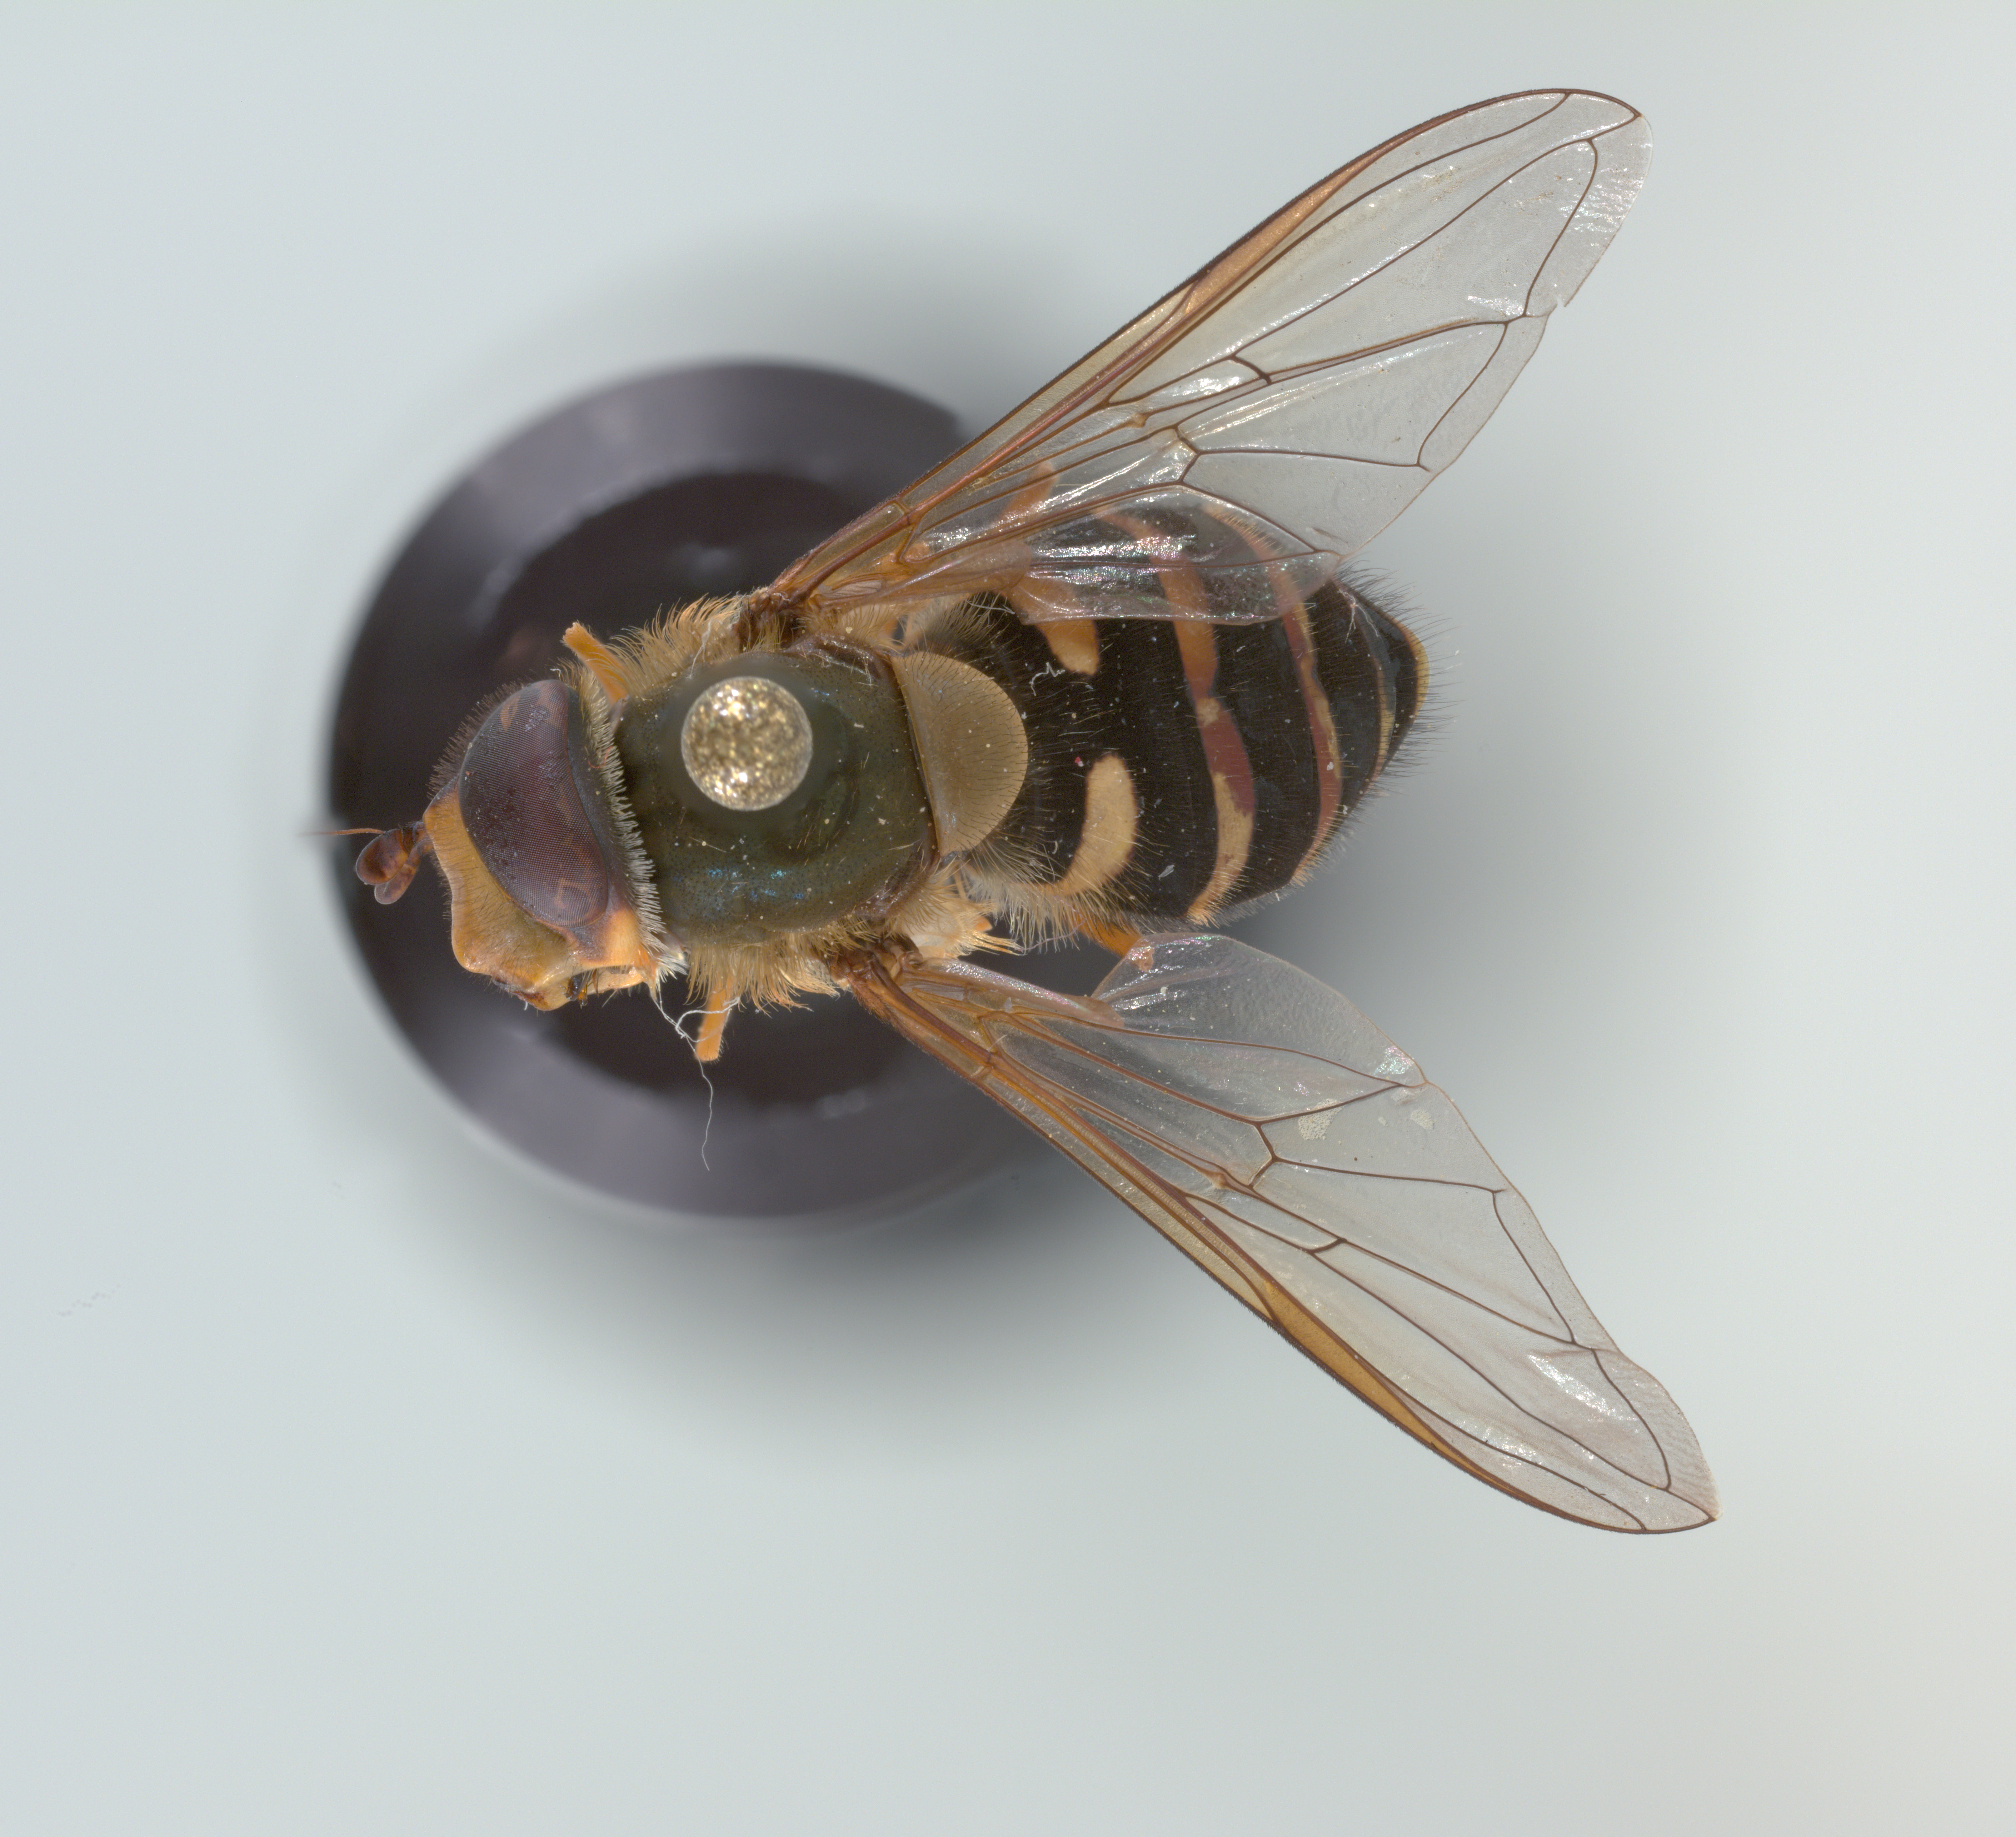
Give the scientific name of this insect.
Syrphus torvus
